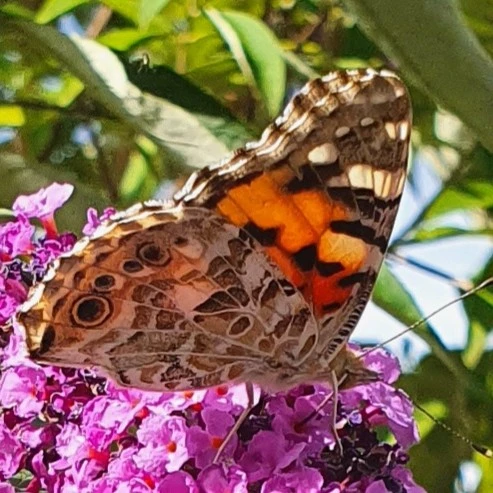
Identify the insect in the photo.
Vanessa cardui
